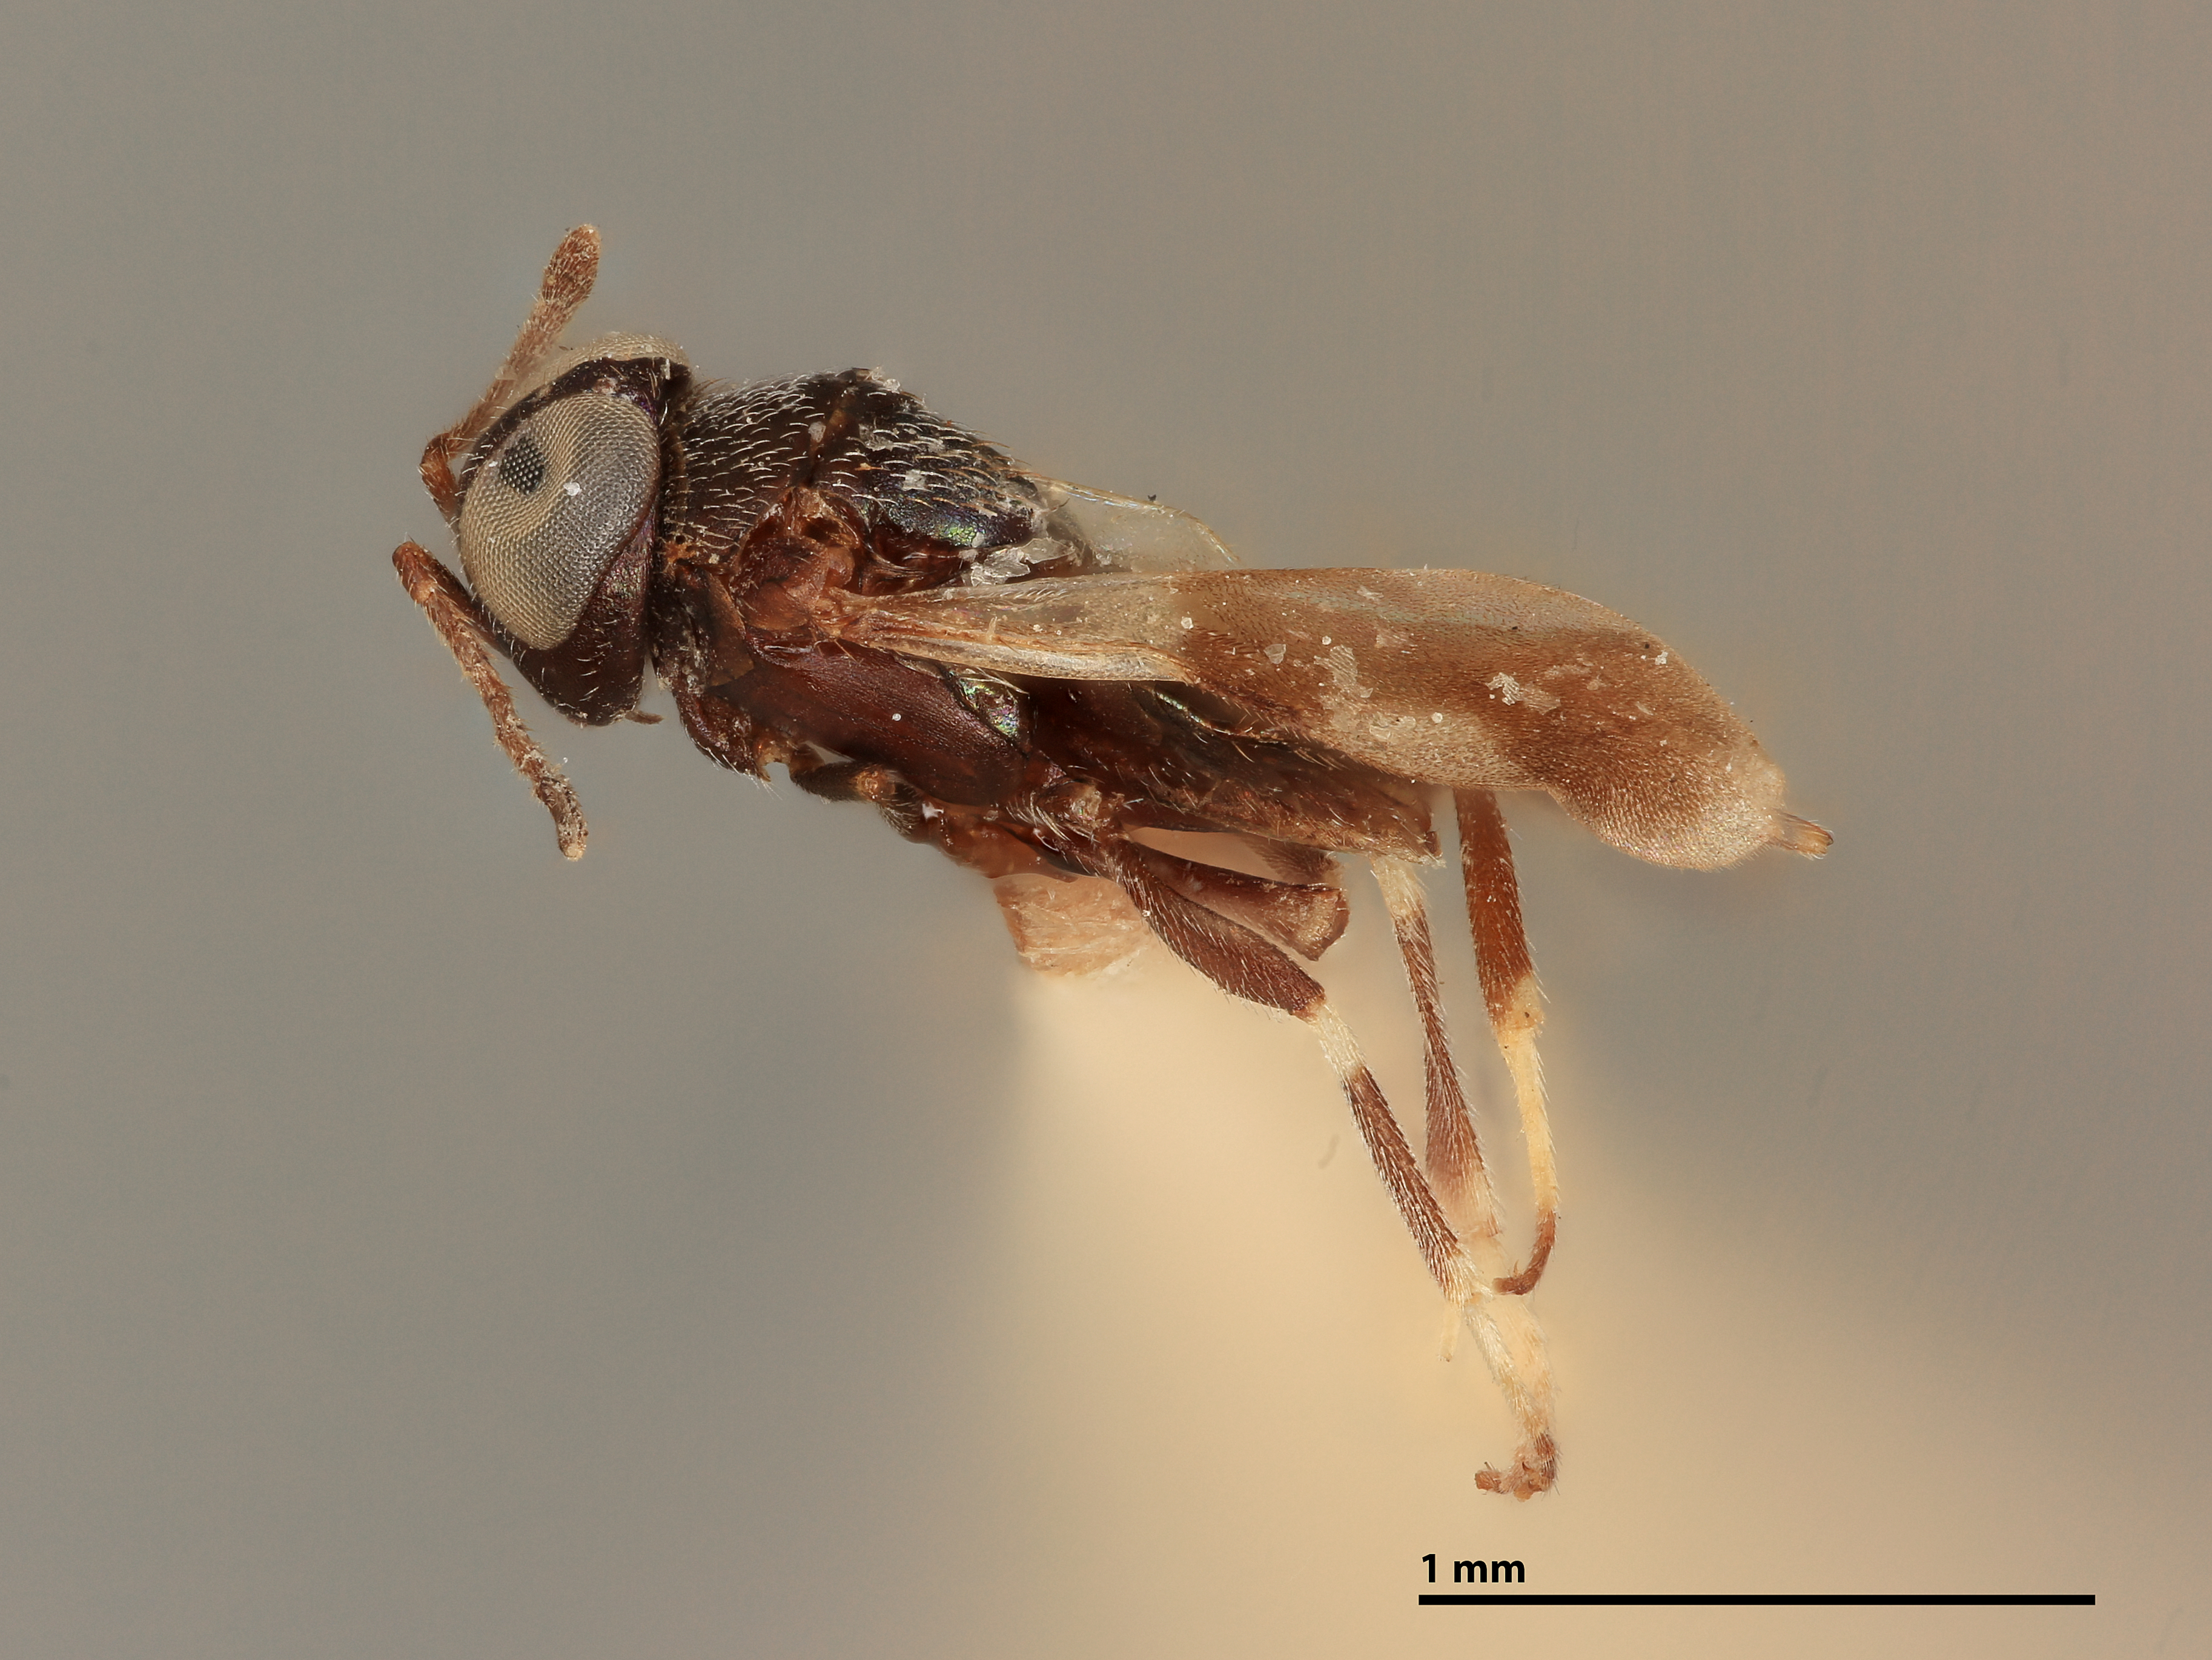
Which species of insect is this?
Neabrolepoideus bioculatus
